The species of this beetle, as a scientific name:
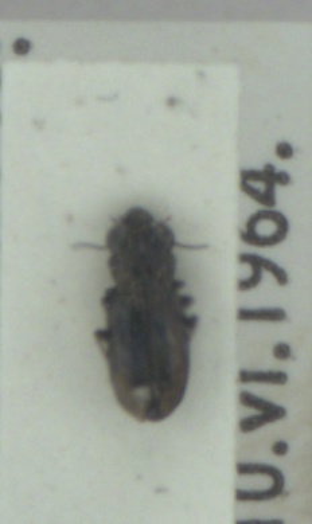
Notiophilus biguttatus
